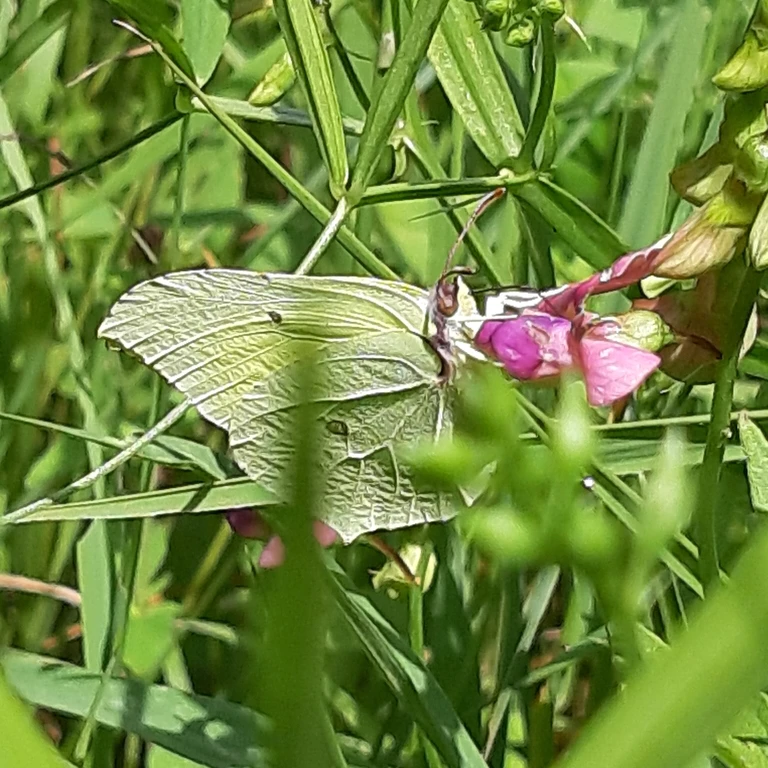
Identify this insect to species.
Gonepteryx rhamni
